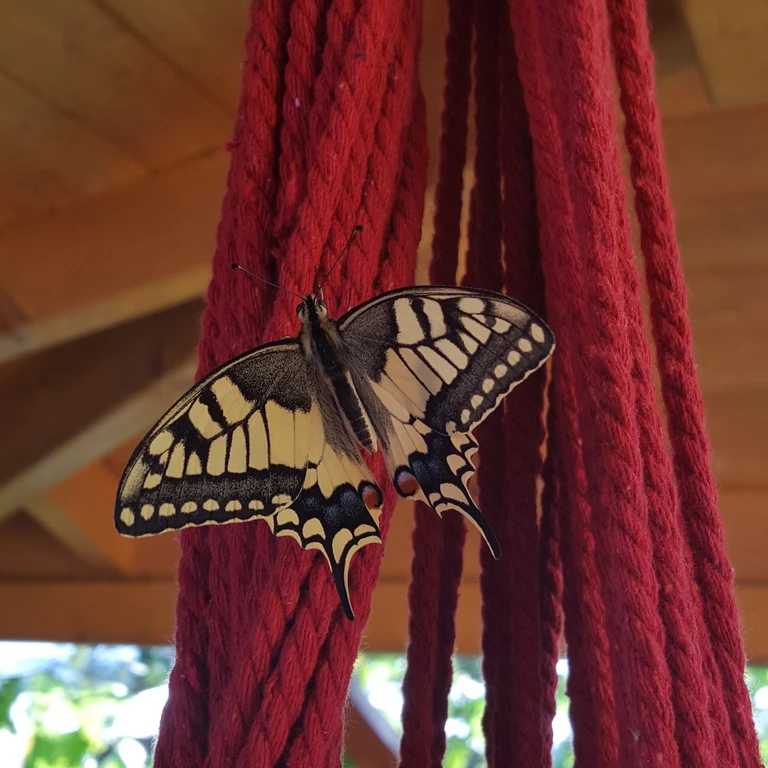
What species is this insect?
Papilio machaon
